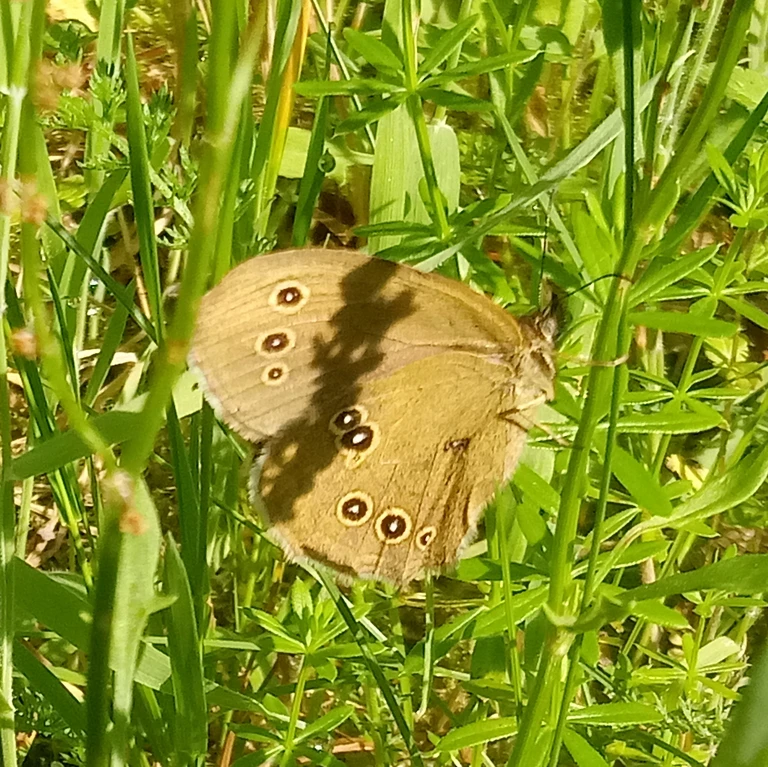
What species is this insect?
Aphantopus hyperantus
